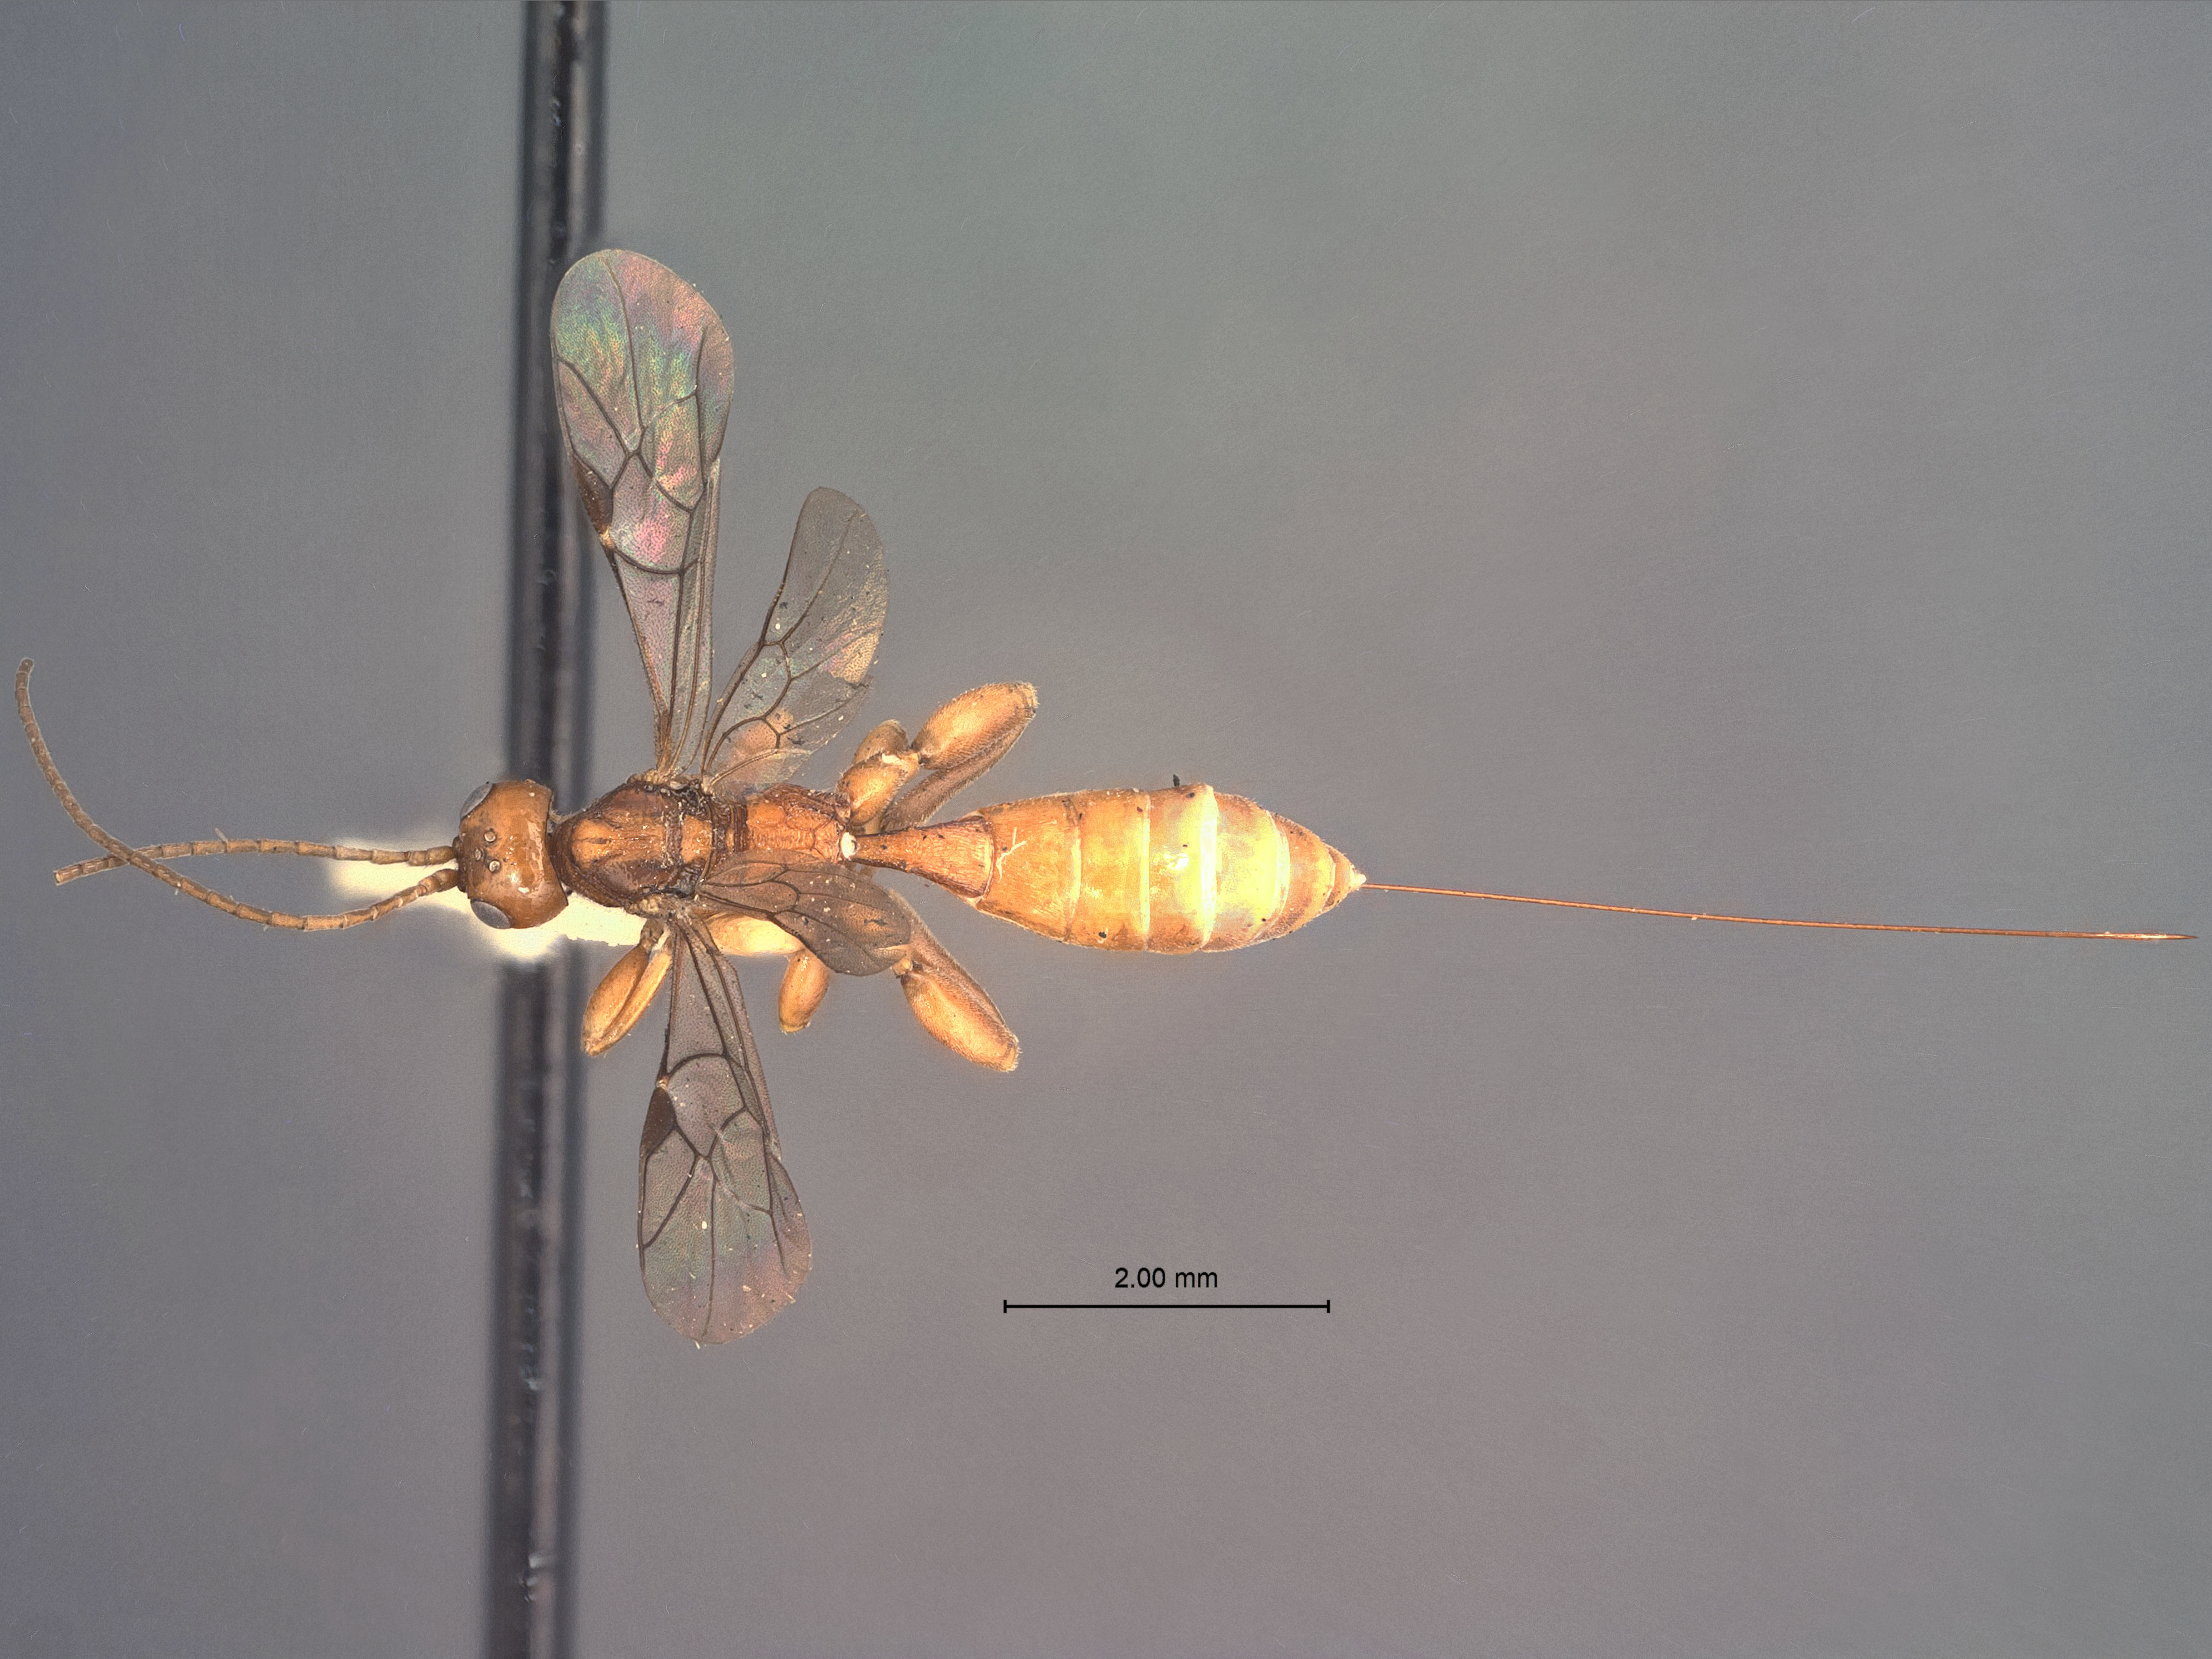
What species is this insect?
Odontocolon polymorphum
